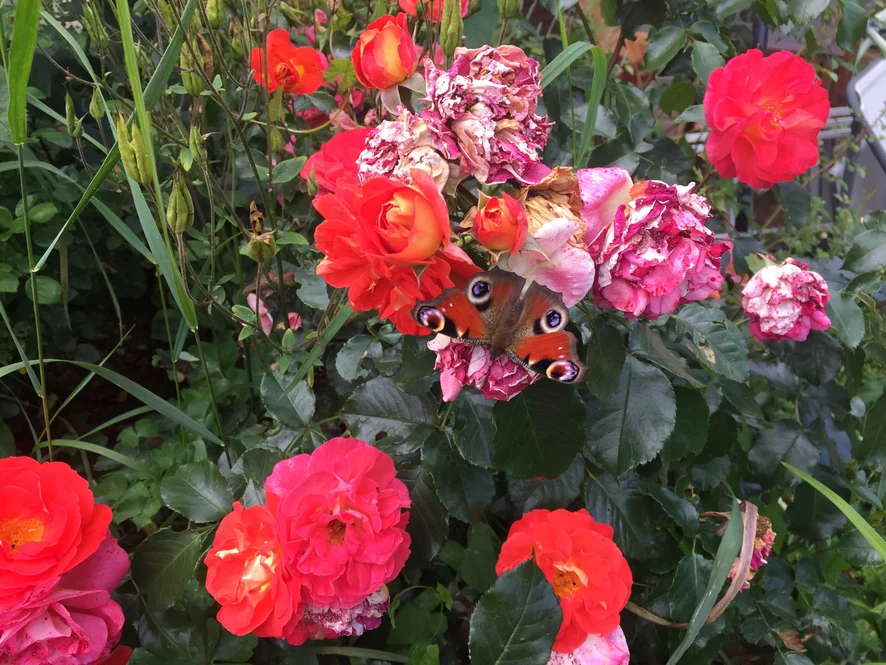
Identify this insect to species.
Aglais io
